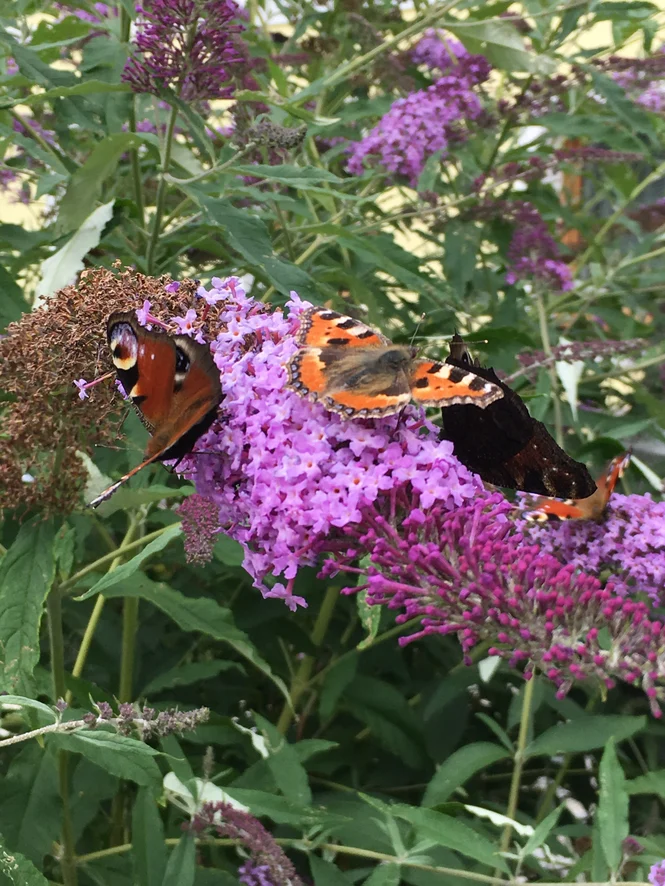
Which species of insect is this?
Aglais io
